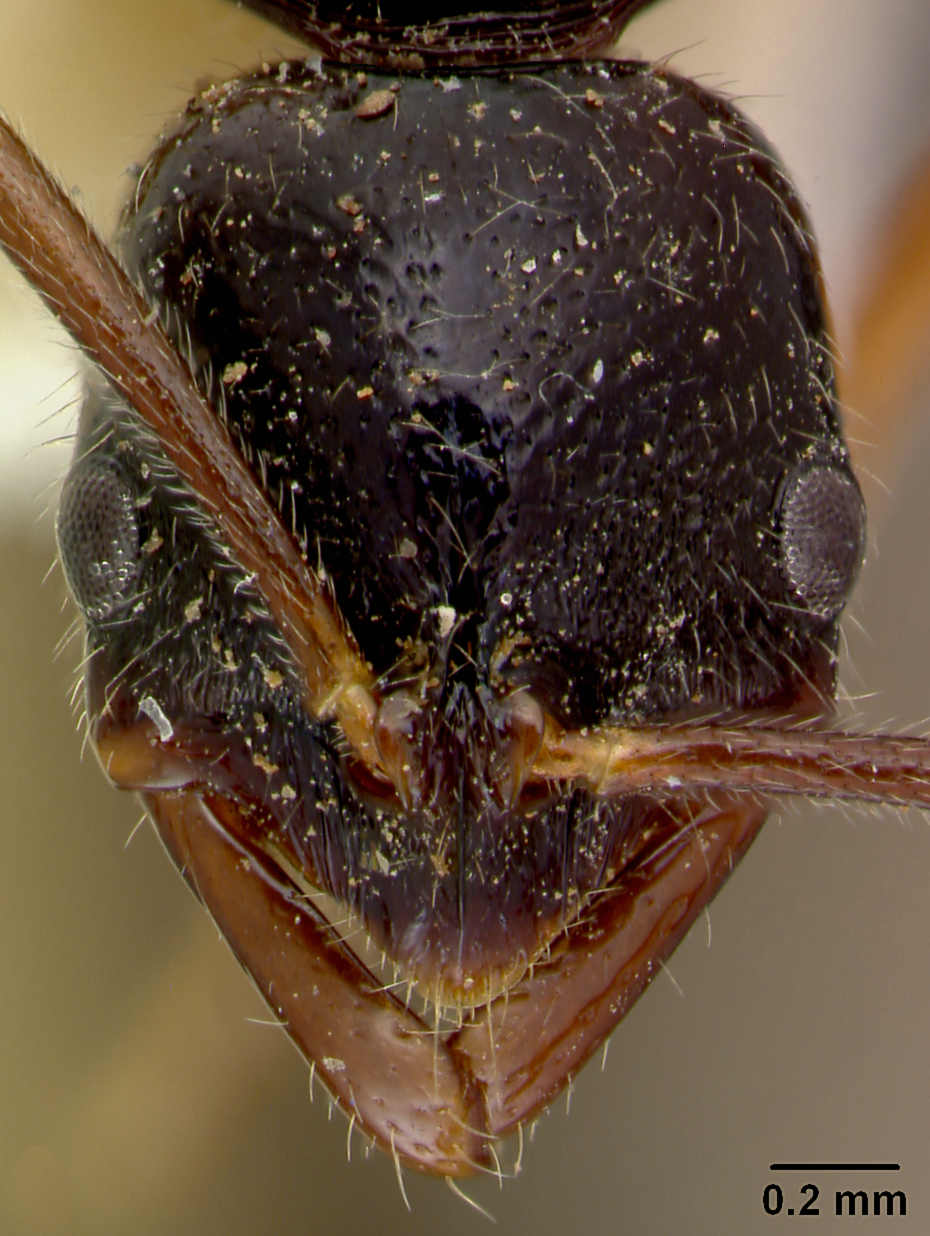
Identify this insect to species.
Leptogenys letilae
